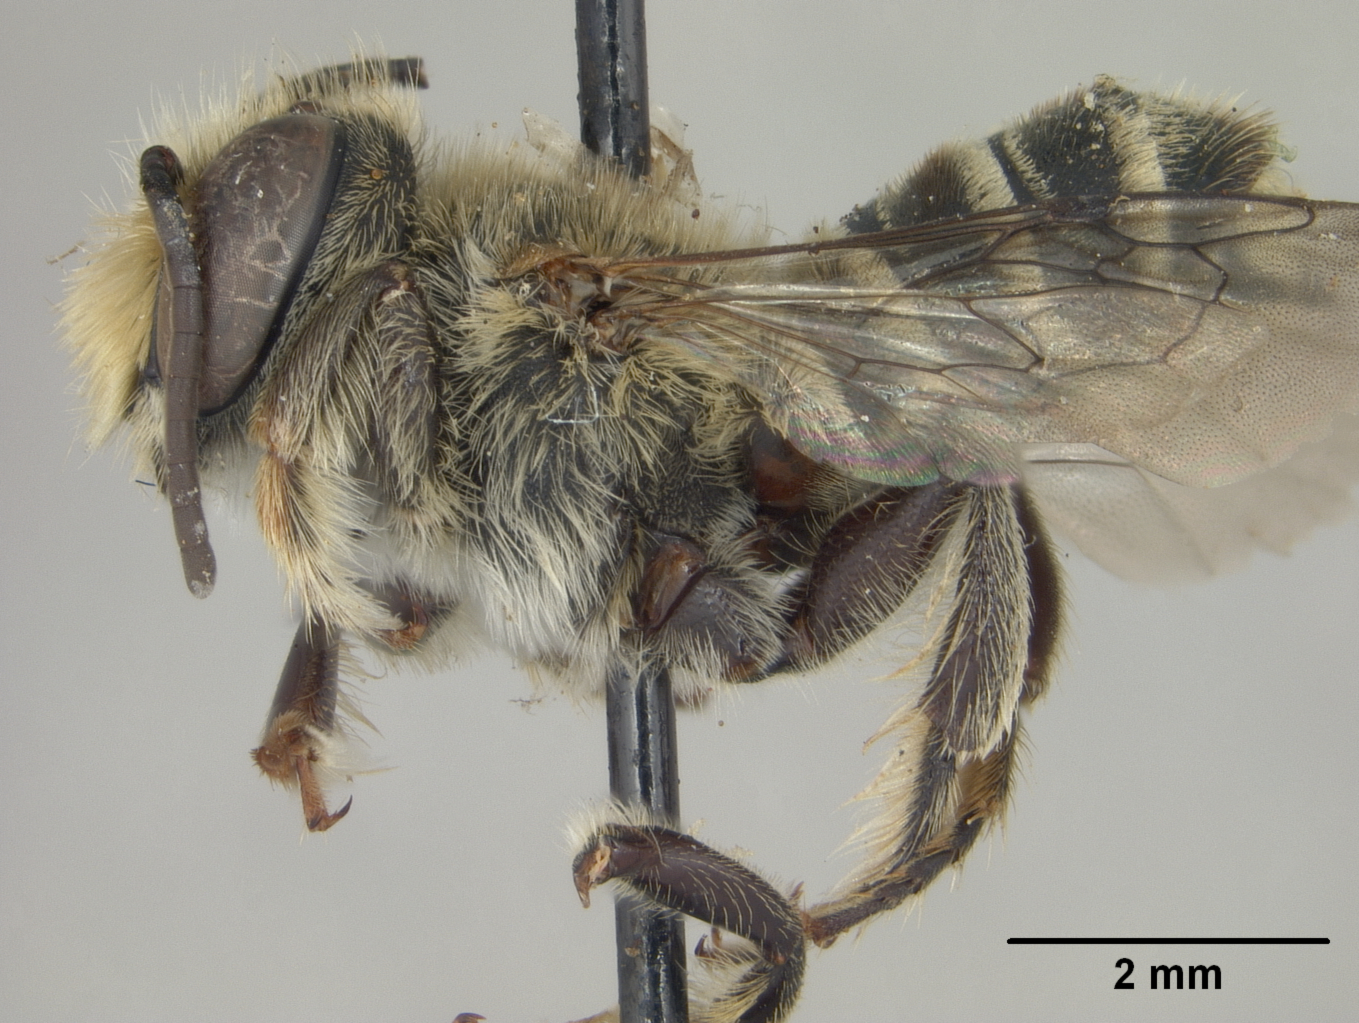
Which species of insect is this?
Megachile fullawayi
